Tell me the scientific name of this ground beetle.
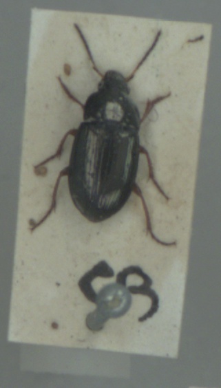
Amara anthobia
